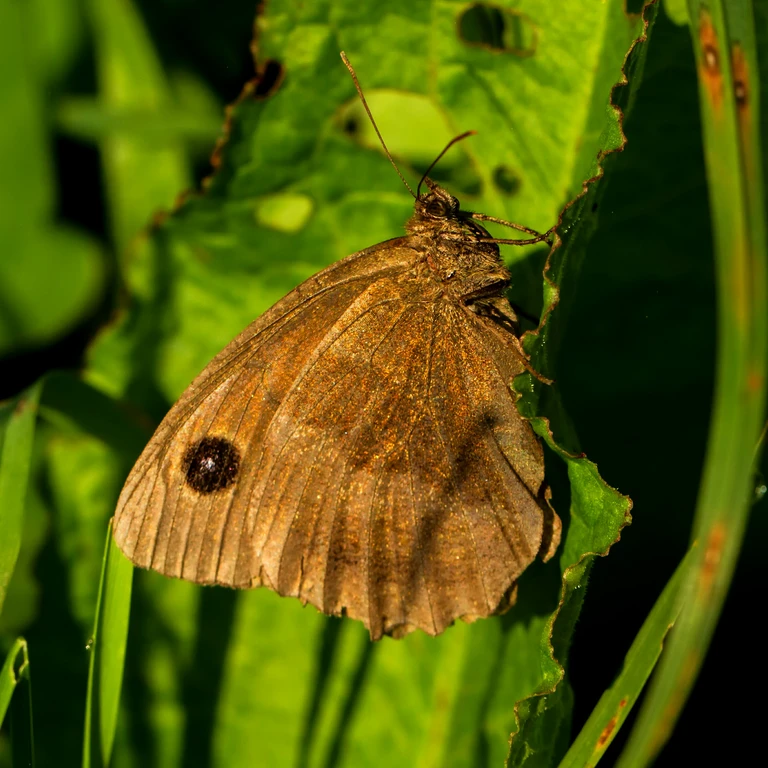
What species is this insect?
Minois dryas
